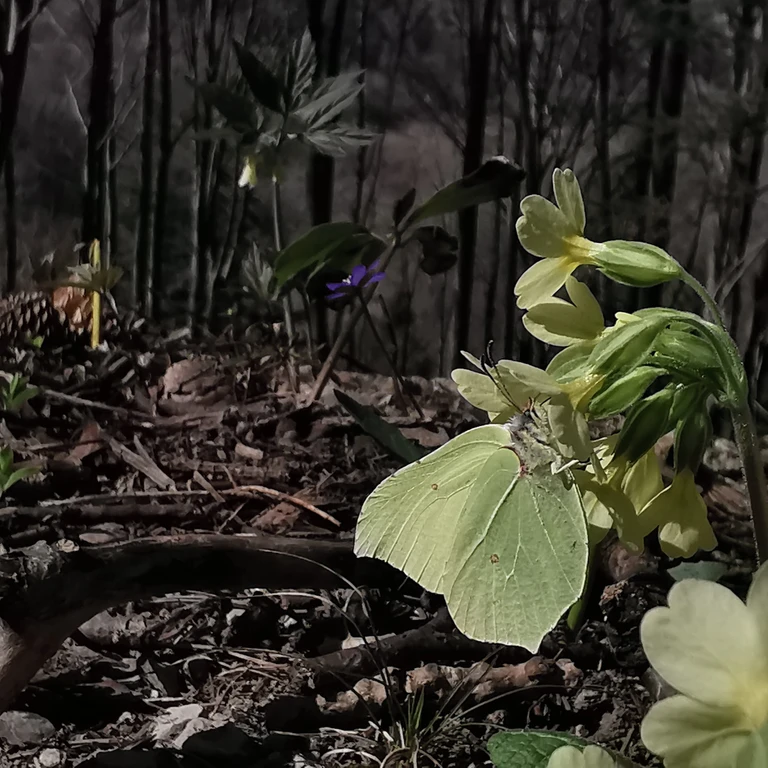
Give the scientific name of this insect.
Gonepteryx rhamni
